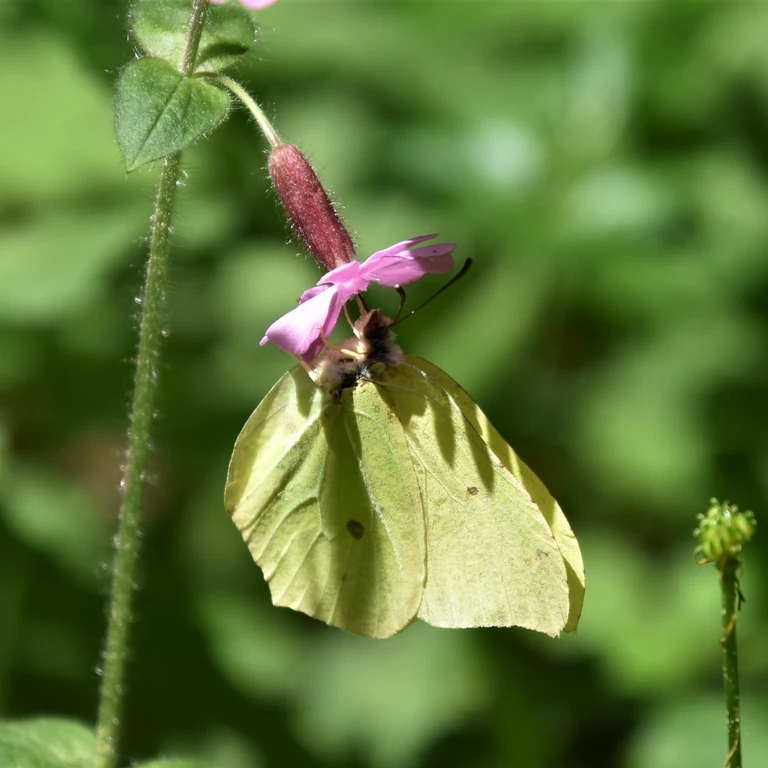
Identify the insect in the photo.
Gonepteryx rhamni
